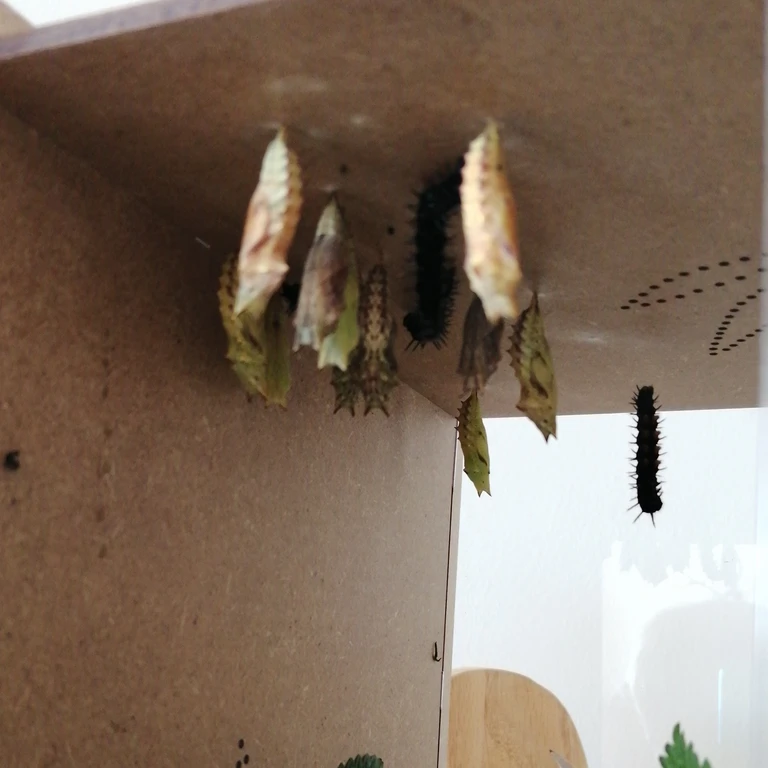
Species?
Aglais io
